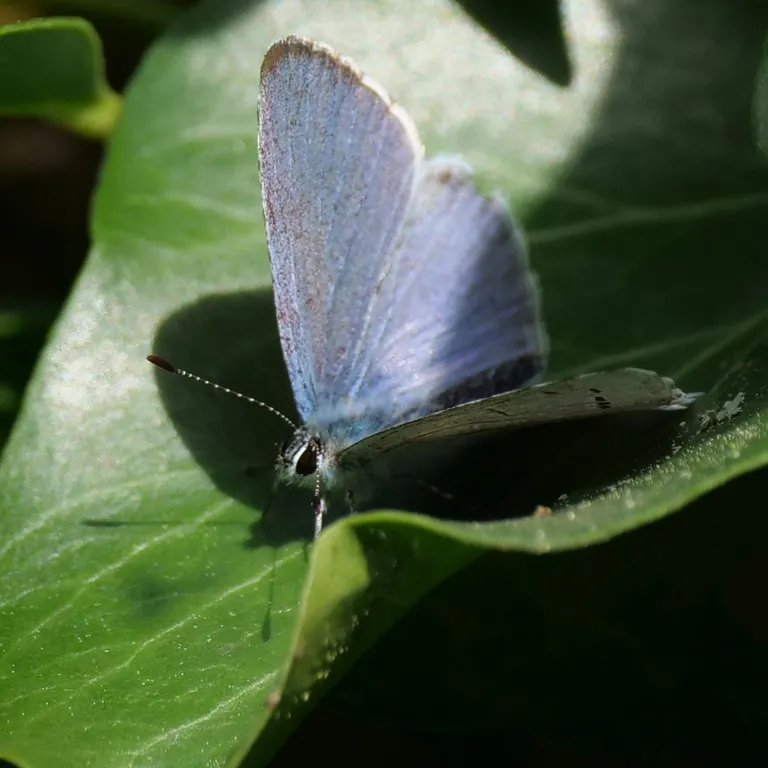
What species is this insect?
Celastrina argiolus
